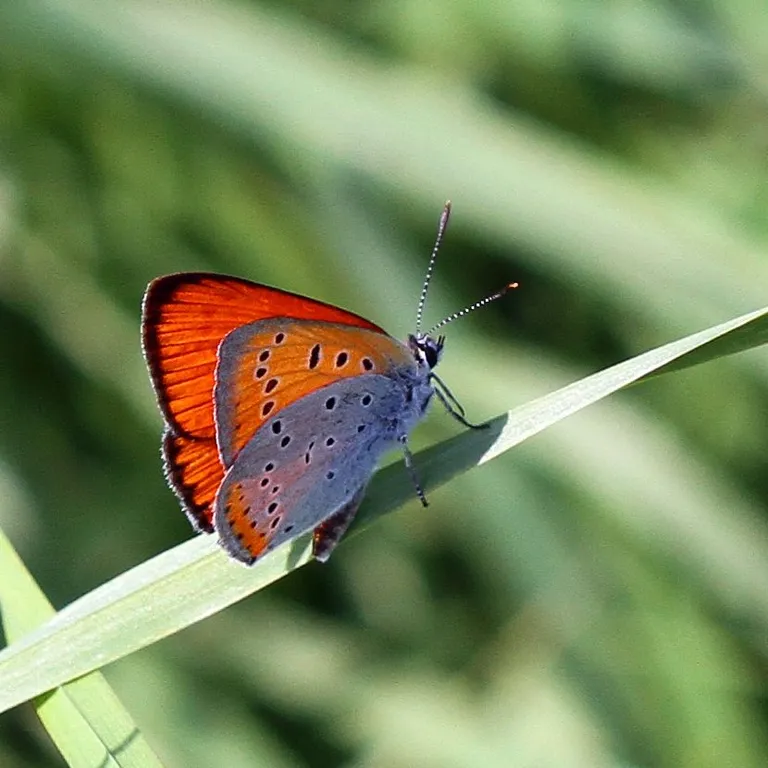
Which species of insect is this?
Lycaena dispar
